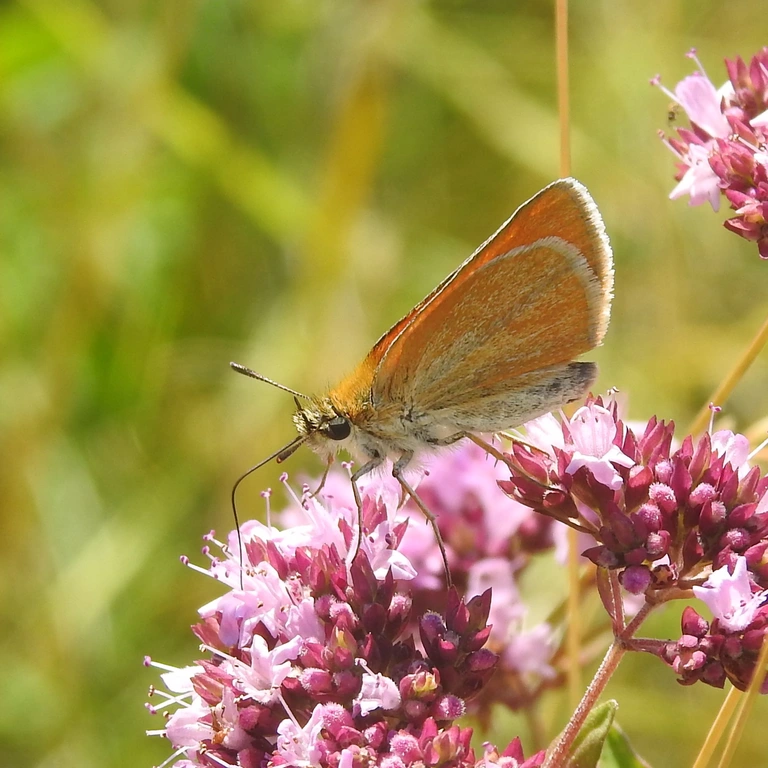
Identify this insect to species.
Thymelicus sylvestris
